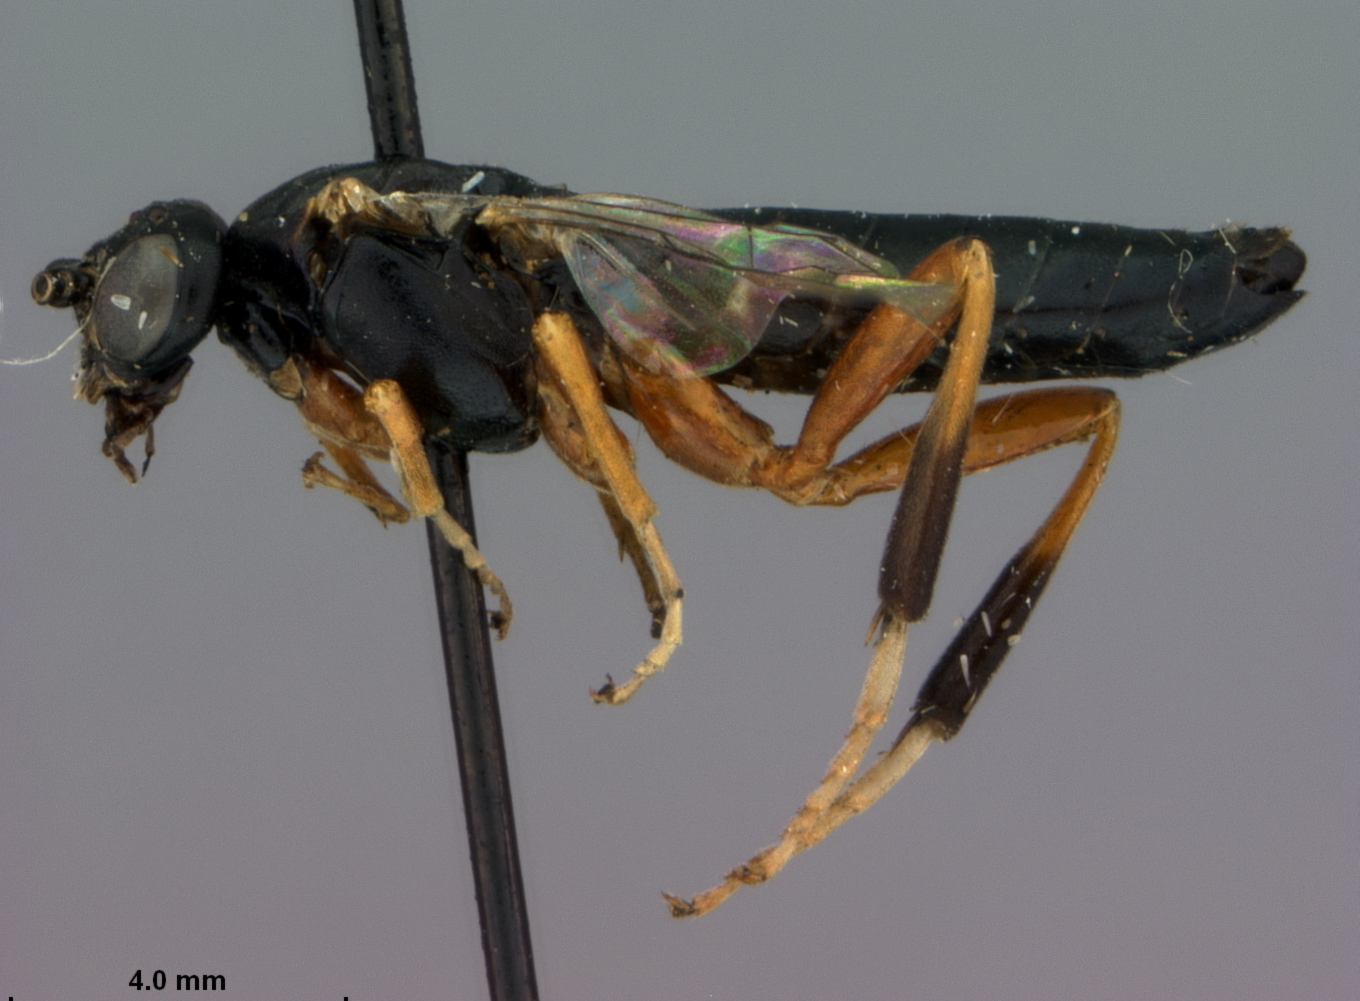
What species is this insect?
Nematus procidentius
